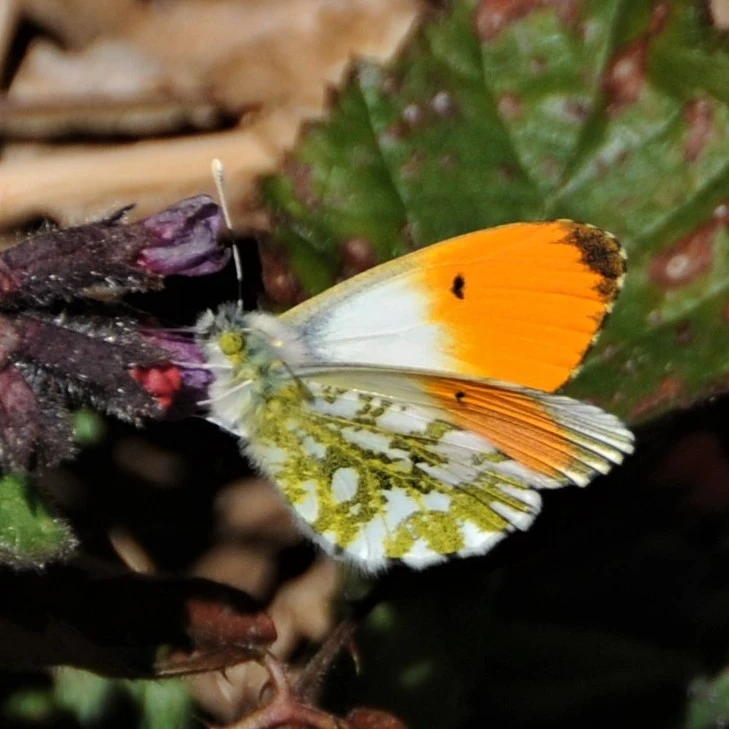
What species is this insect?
Anthocharis cardamines
